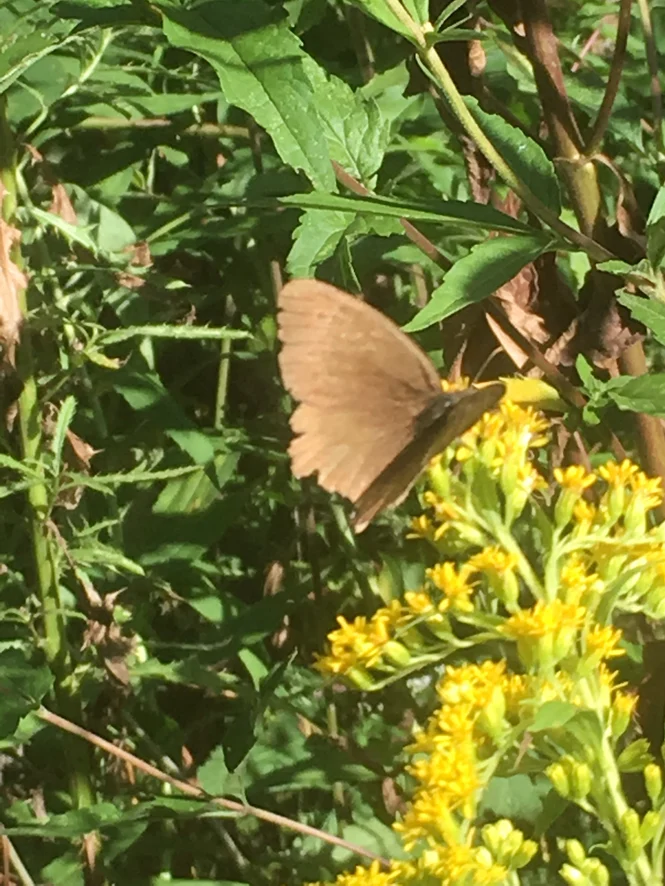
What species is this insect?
Maniola jurtina
